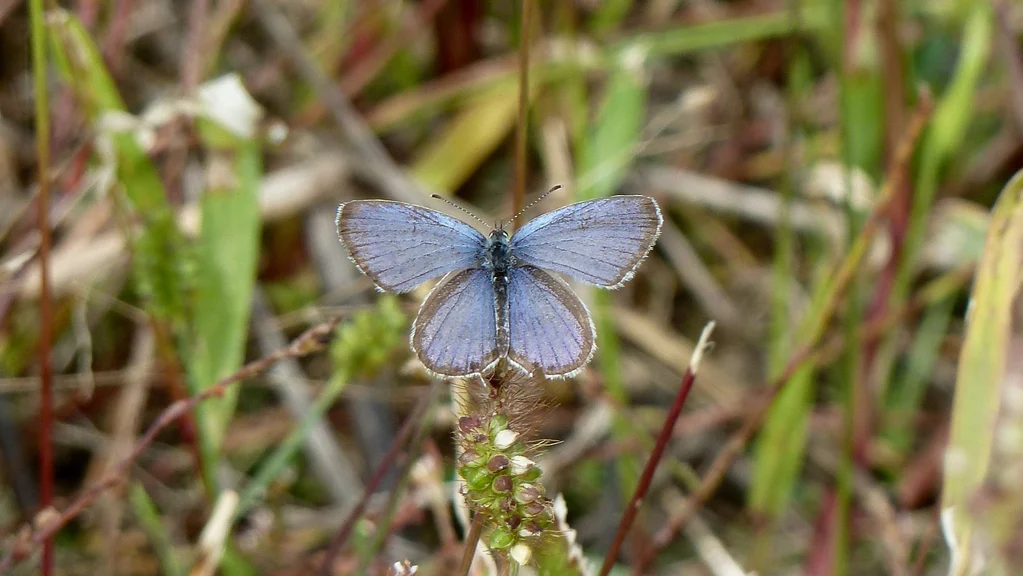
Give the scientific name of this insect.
Cupido argiades (also Elkalyce argiades)
